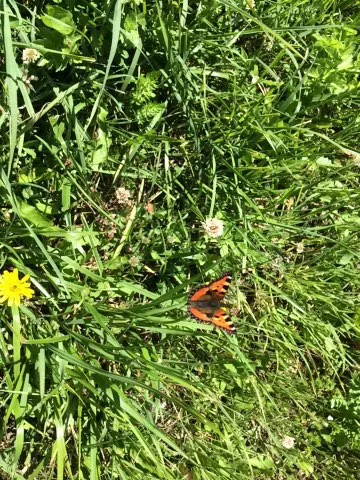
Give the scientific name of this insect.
Aglais urticae
